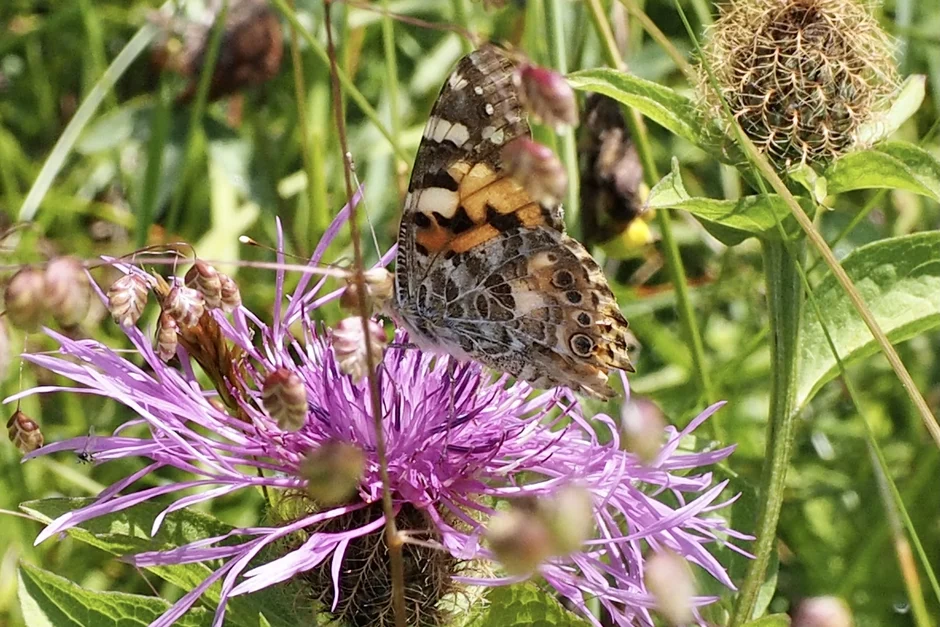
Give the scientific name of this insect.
Vanessa cardui
